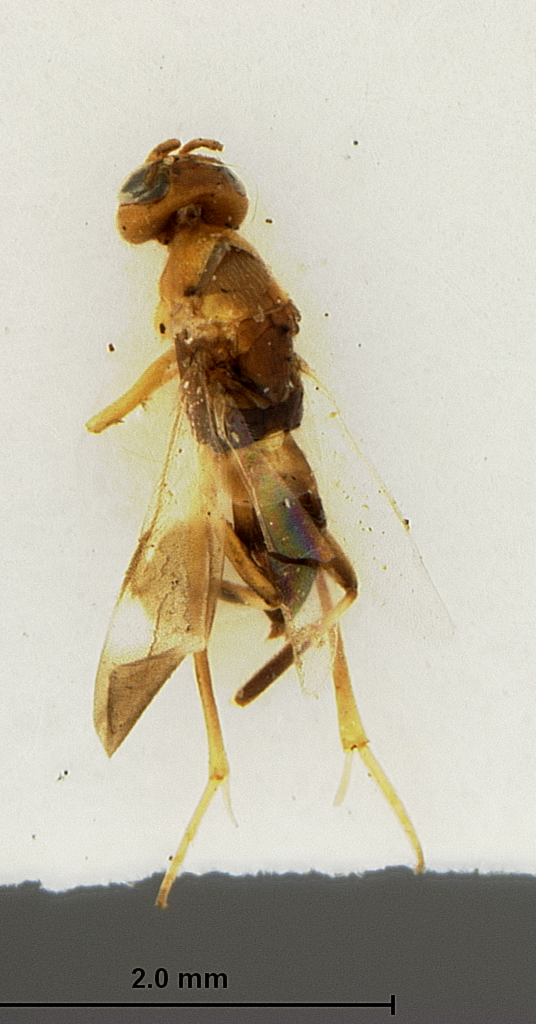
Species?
Ericydnus maculipennis
